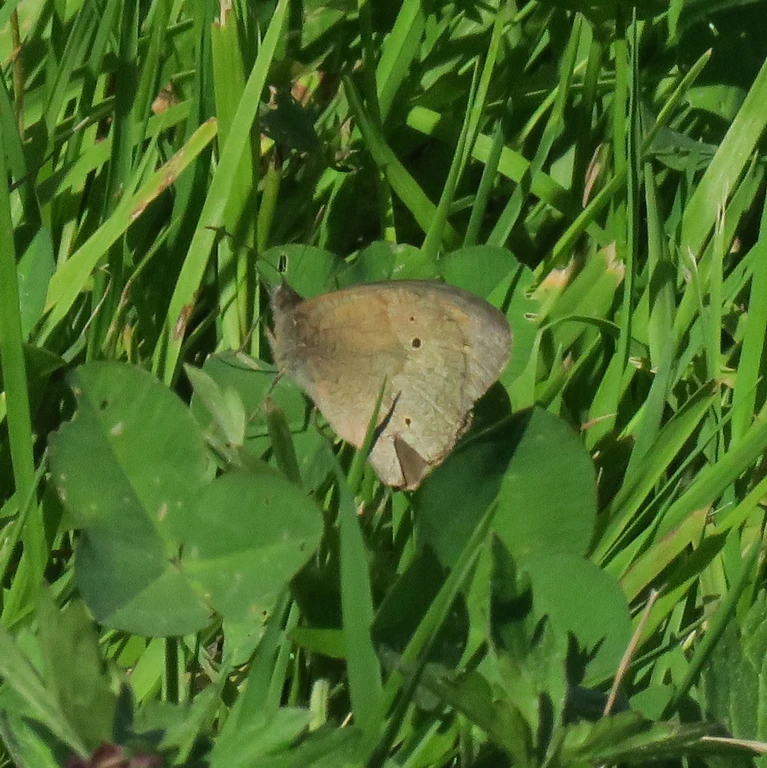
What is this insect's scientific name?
Maniola jurtina
